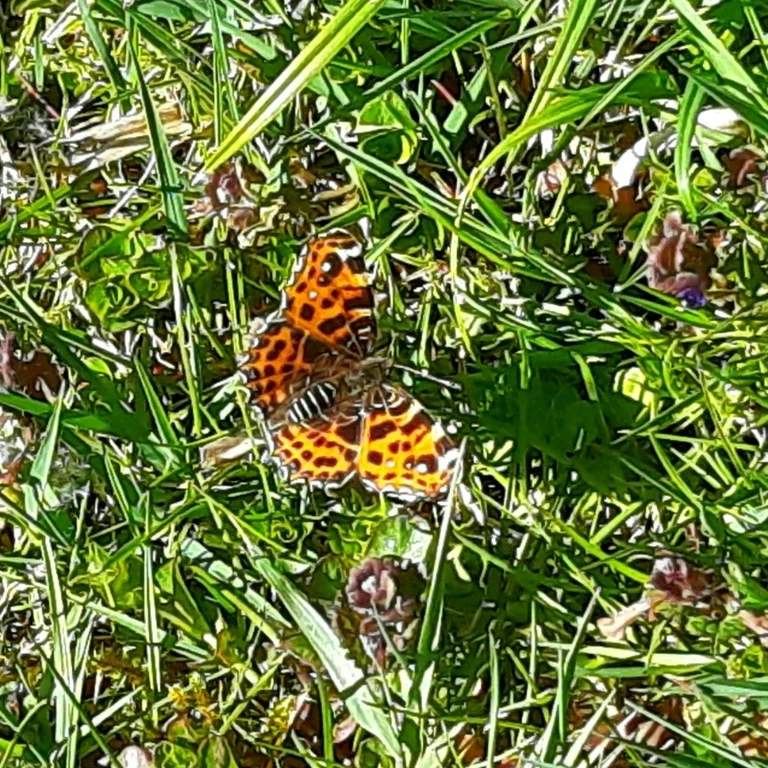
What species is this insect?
Araschnia levana
